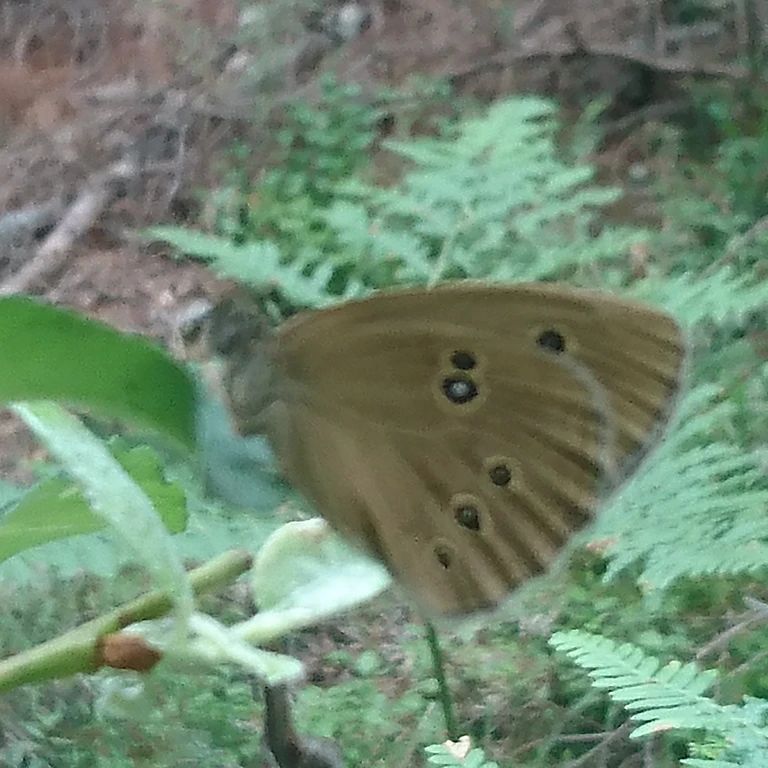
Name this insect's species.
Aphantopus hyperantus
